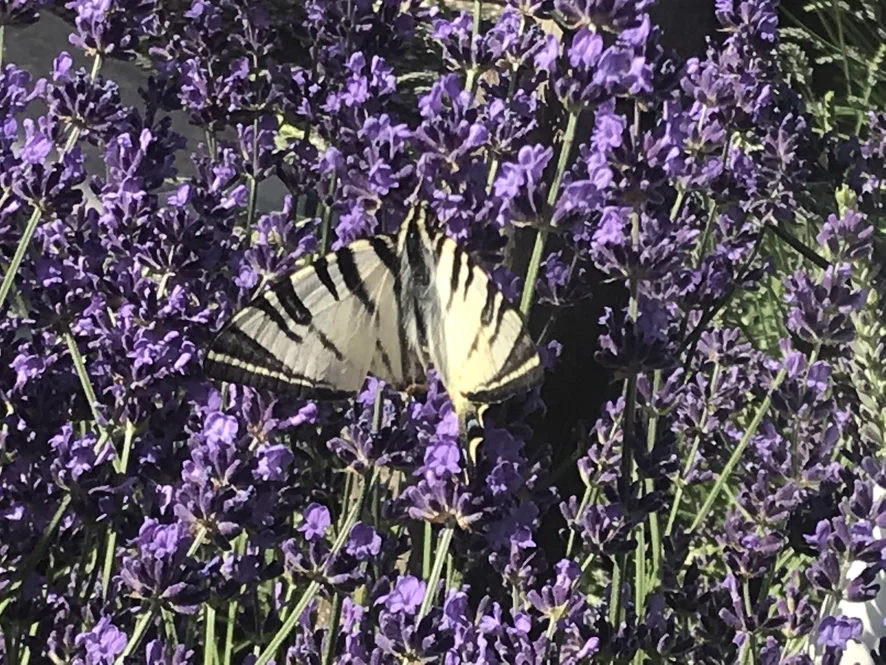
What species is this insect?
Iphiclides podalirius
